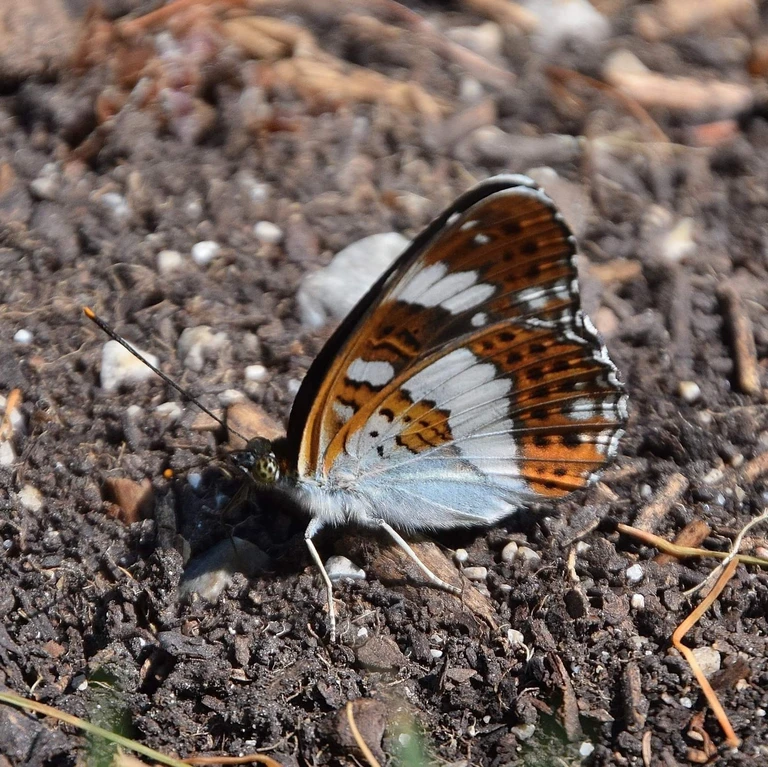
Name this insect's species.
Limenitis camilla (also Ladoga camilla)
